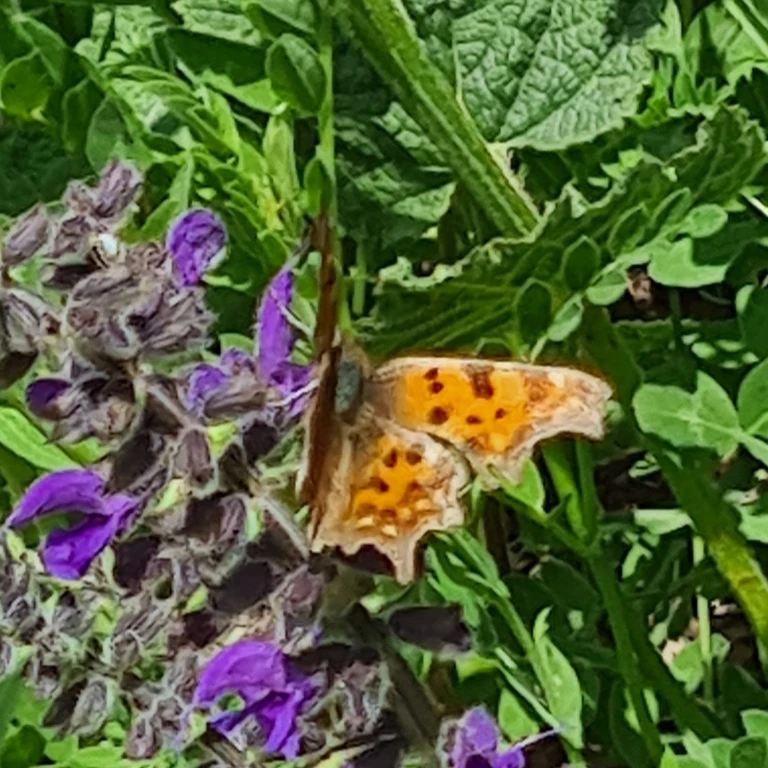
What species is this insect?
Polygonia c-album
